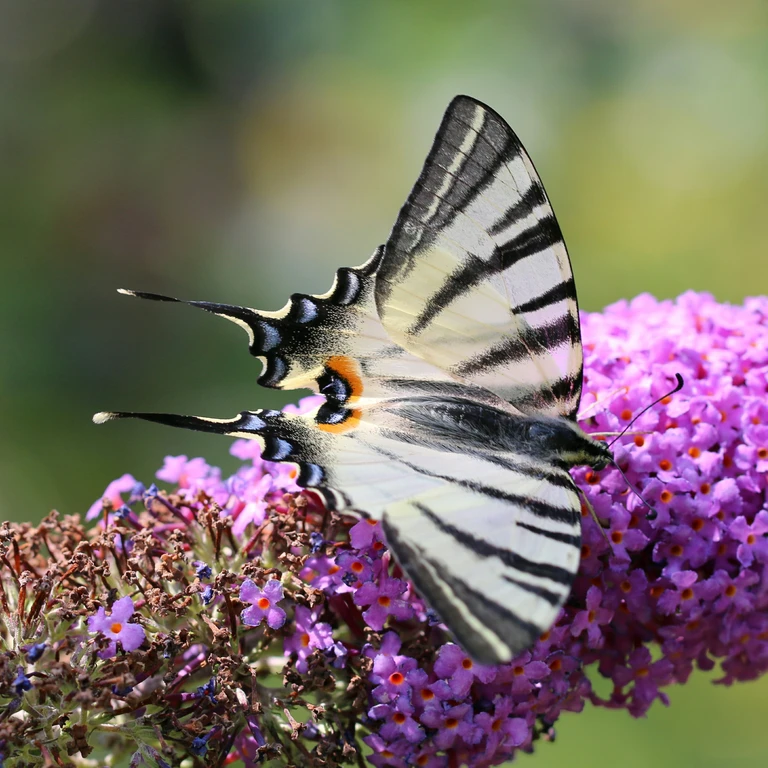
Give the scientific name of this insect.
Iphiclides podalirius
